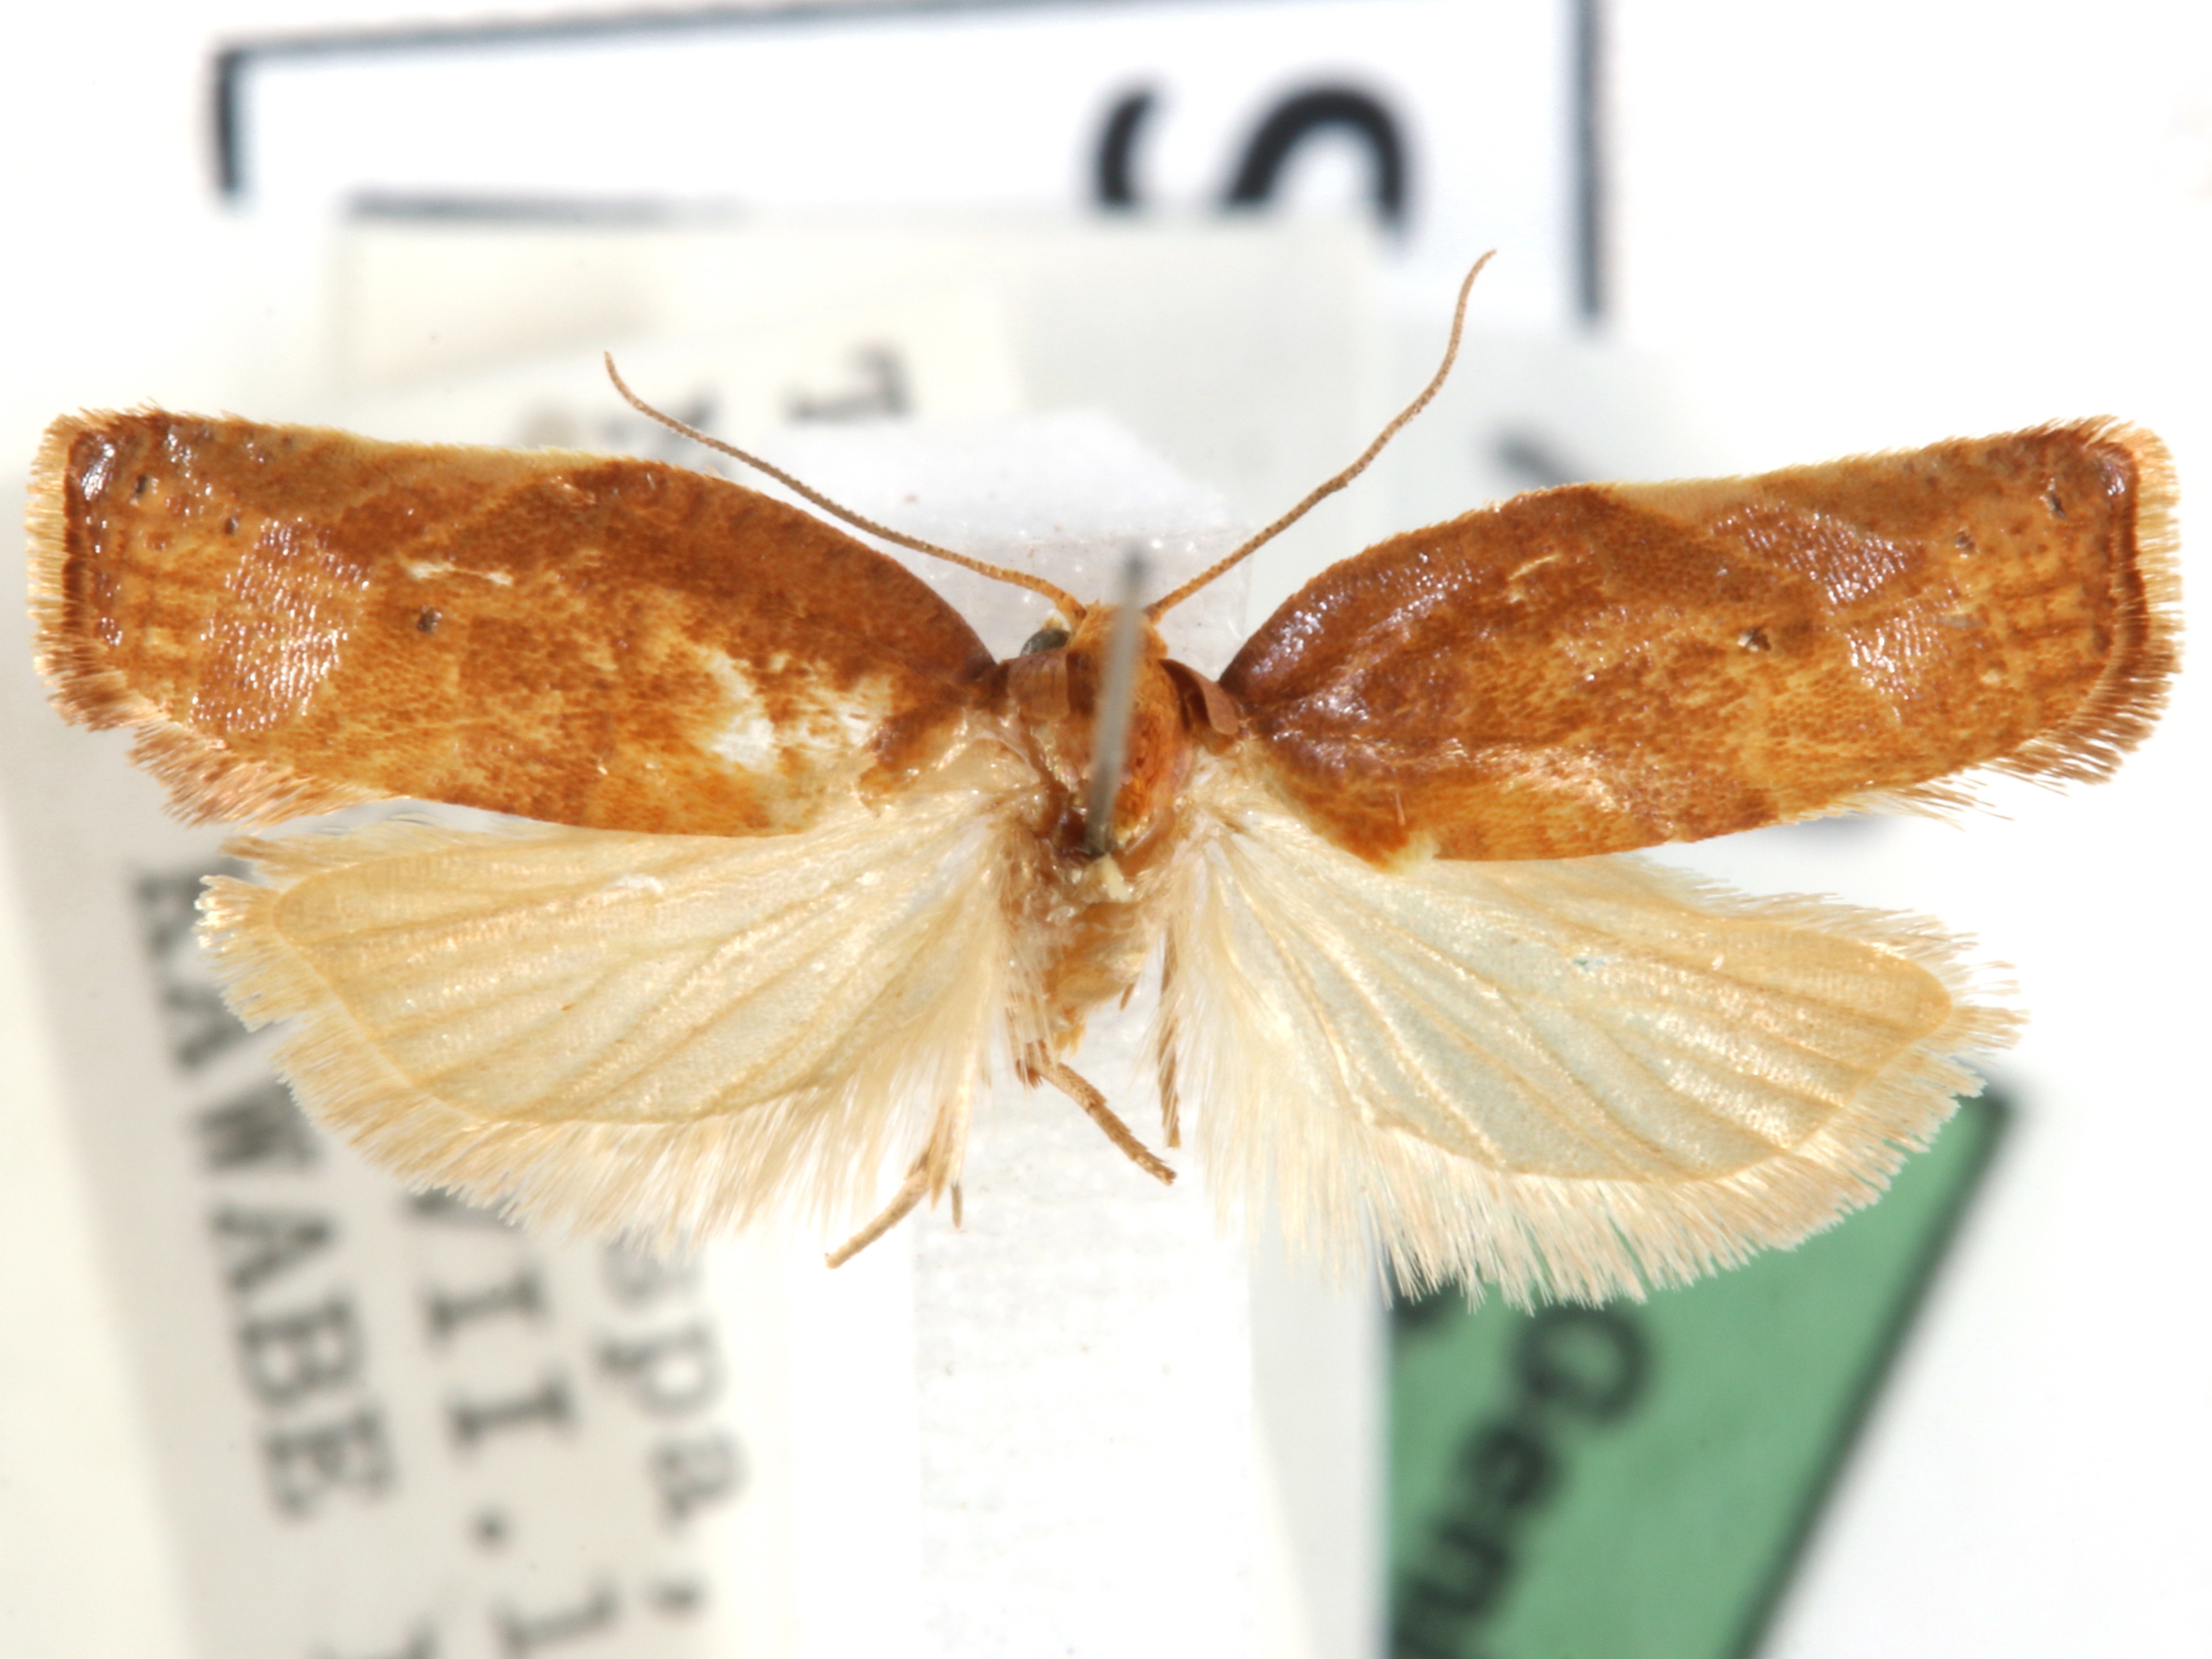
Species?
Acleris pulchella
